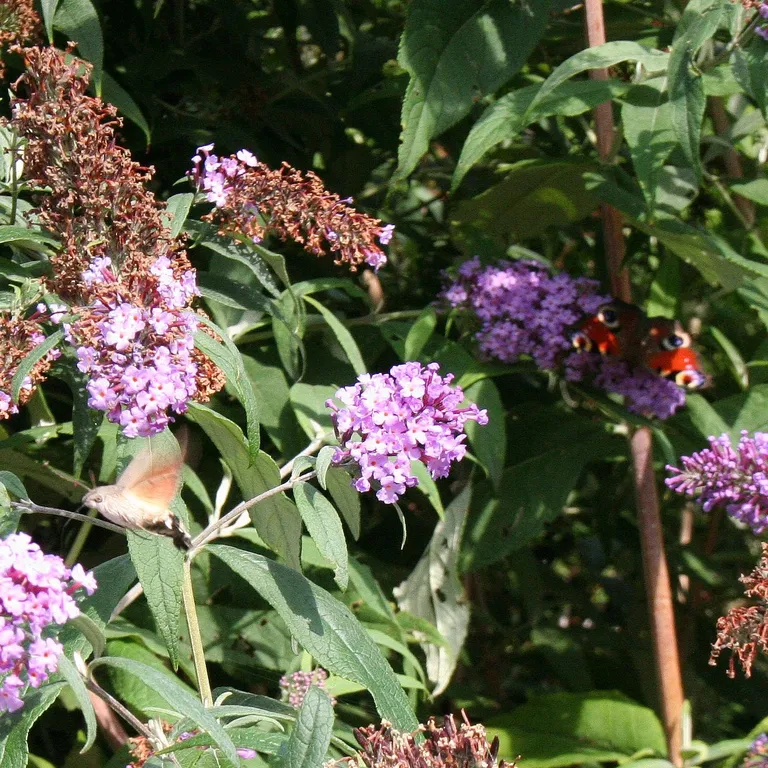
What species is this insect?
Aglais io
